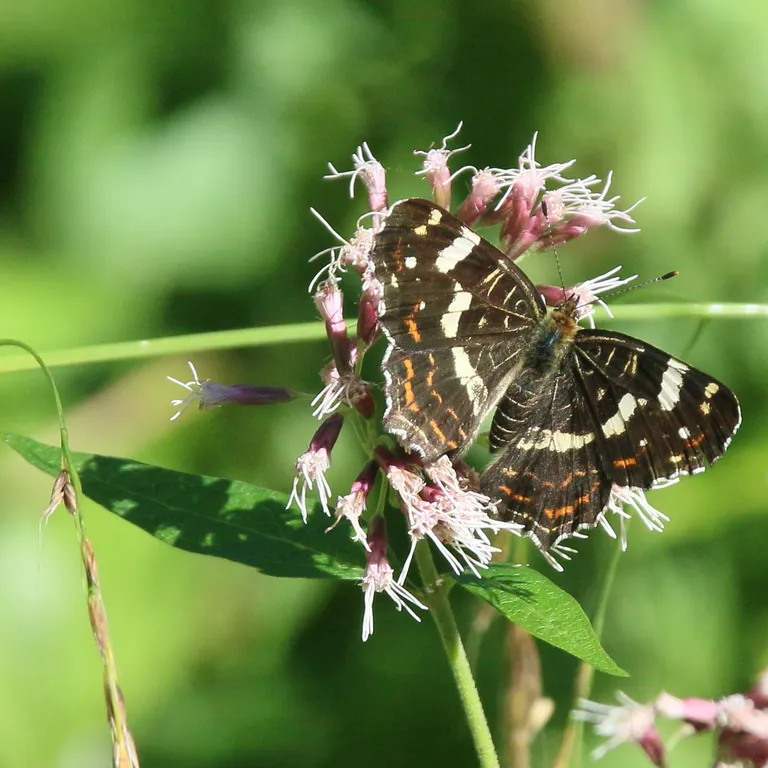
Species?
Araschnia levana
